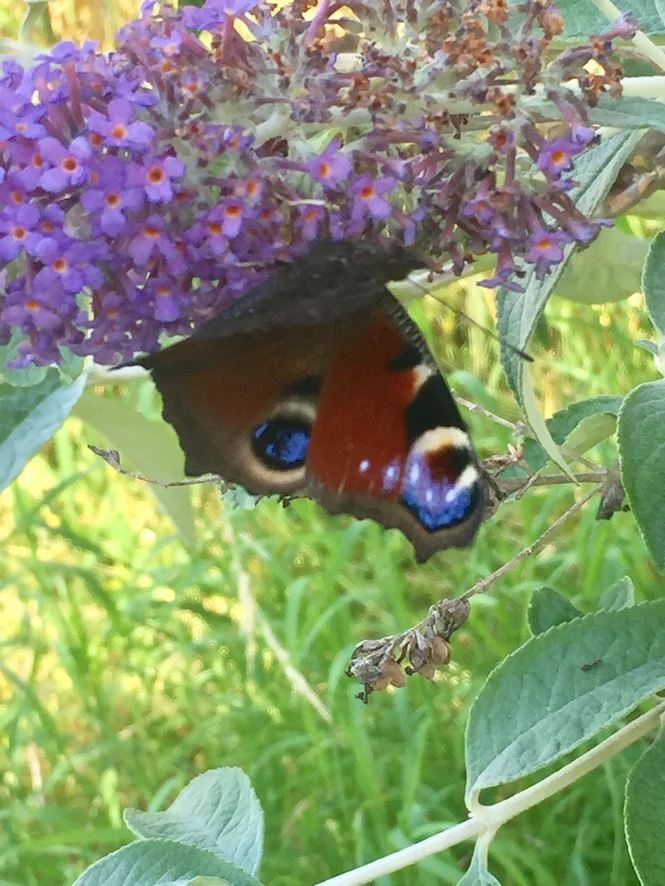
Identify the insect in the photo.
Aglais io
